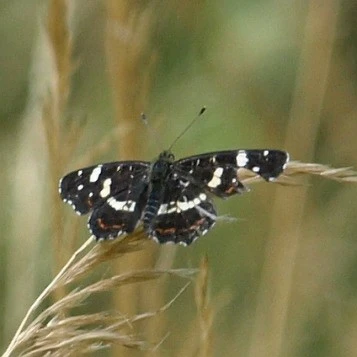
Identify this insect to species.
Araschnia levana
